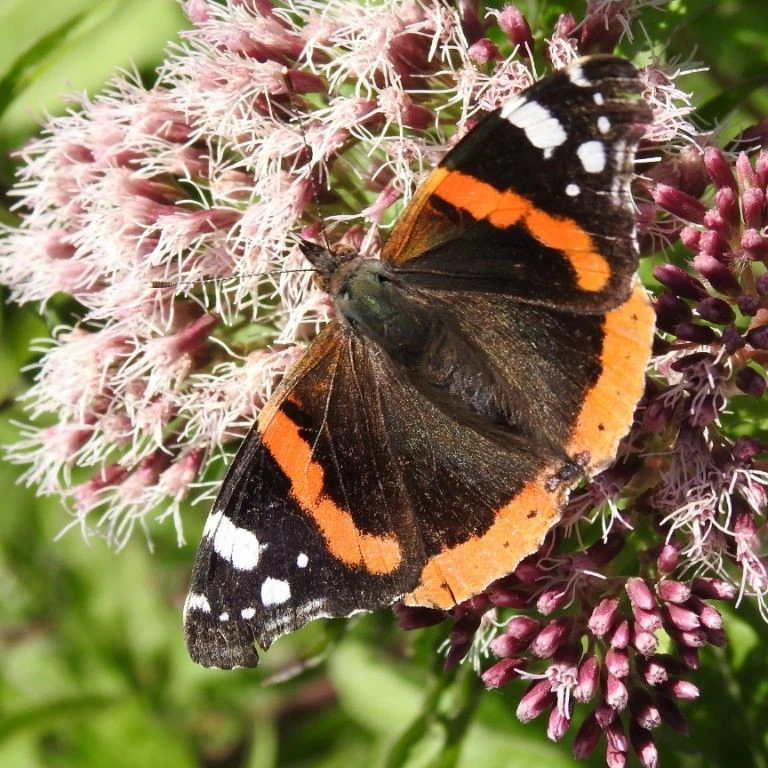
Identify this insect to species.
Vanessa atalanta
